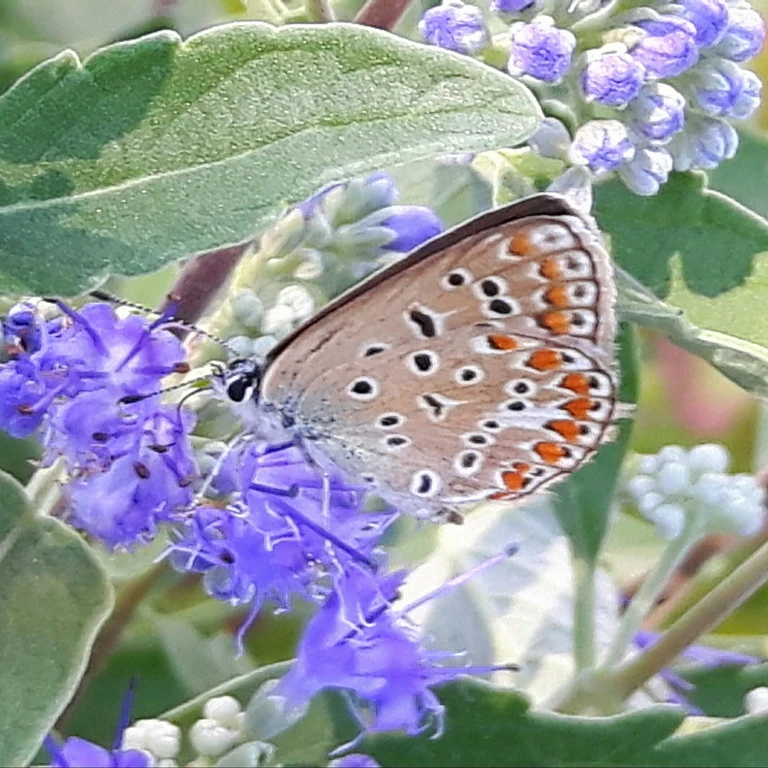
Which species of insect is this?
Polyommatus icarus
